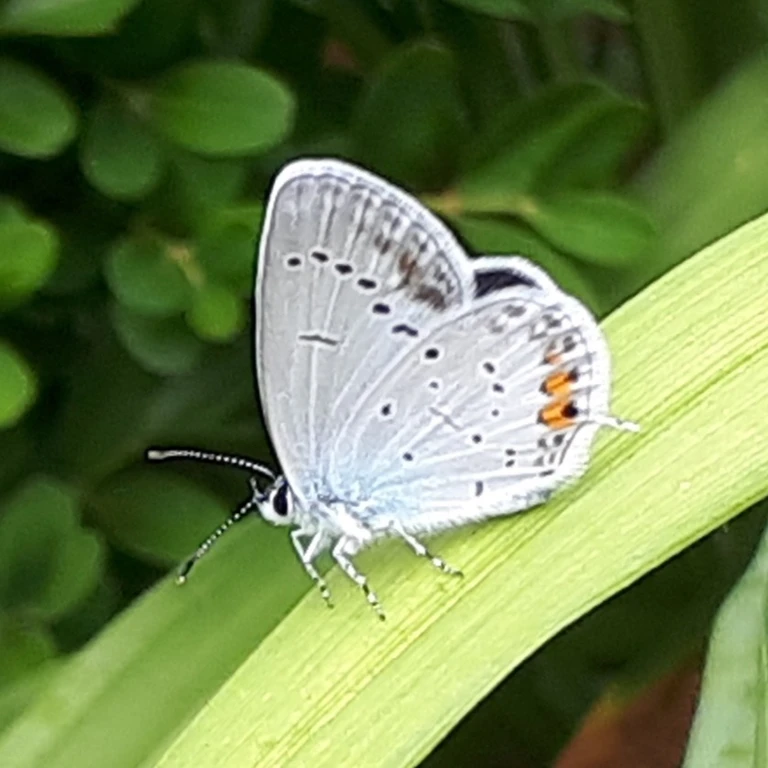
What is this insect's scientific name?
Cupido argiades (also Elkalyce argiades)
